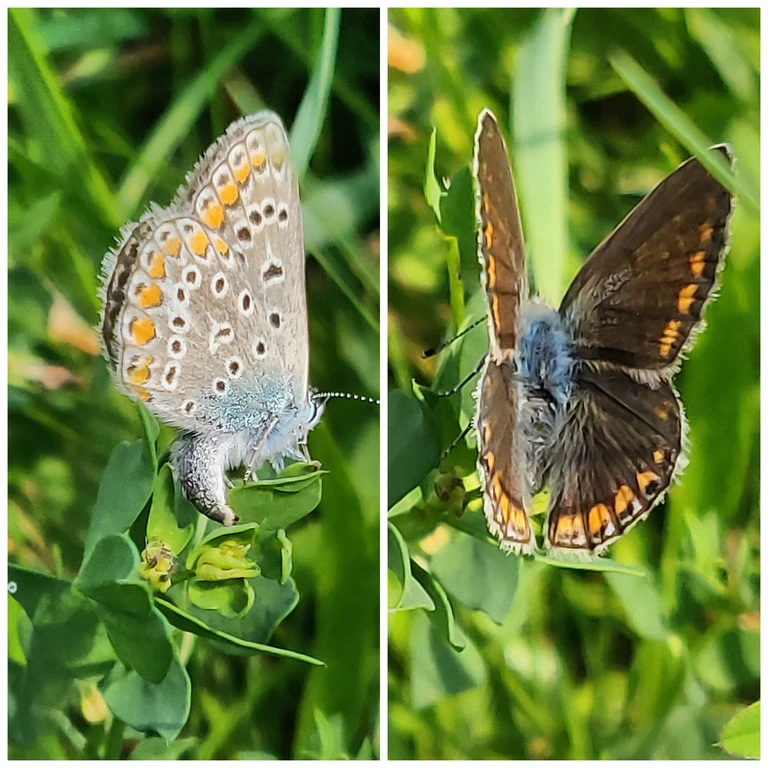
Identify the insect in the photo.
Polyommatus icarus
